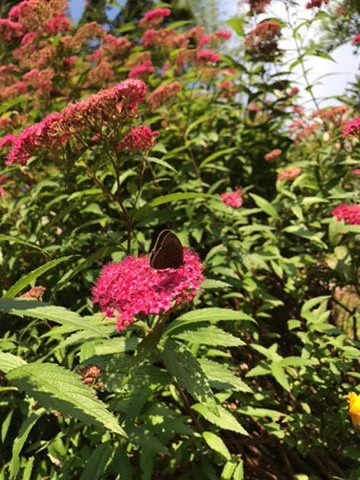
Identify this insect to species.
Aphantopus hyperantus
